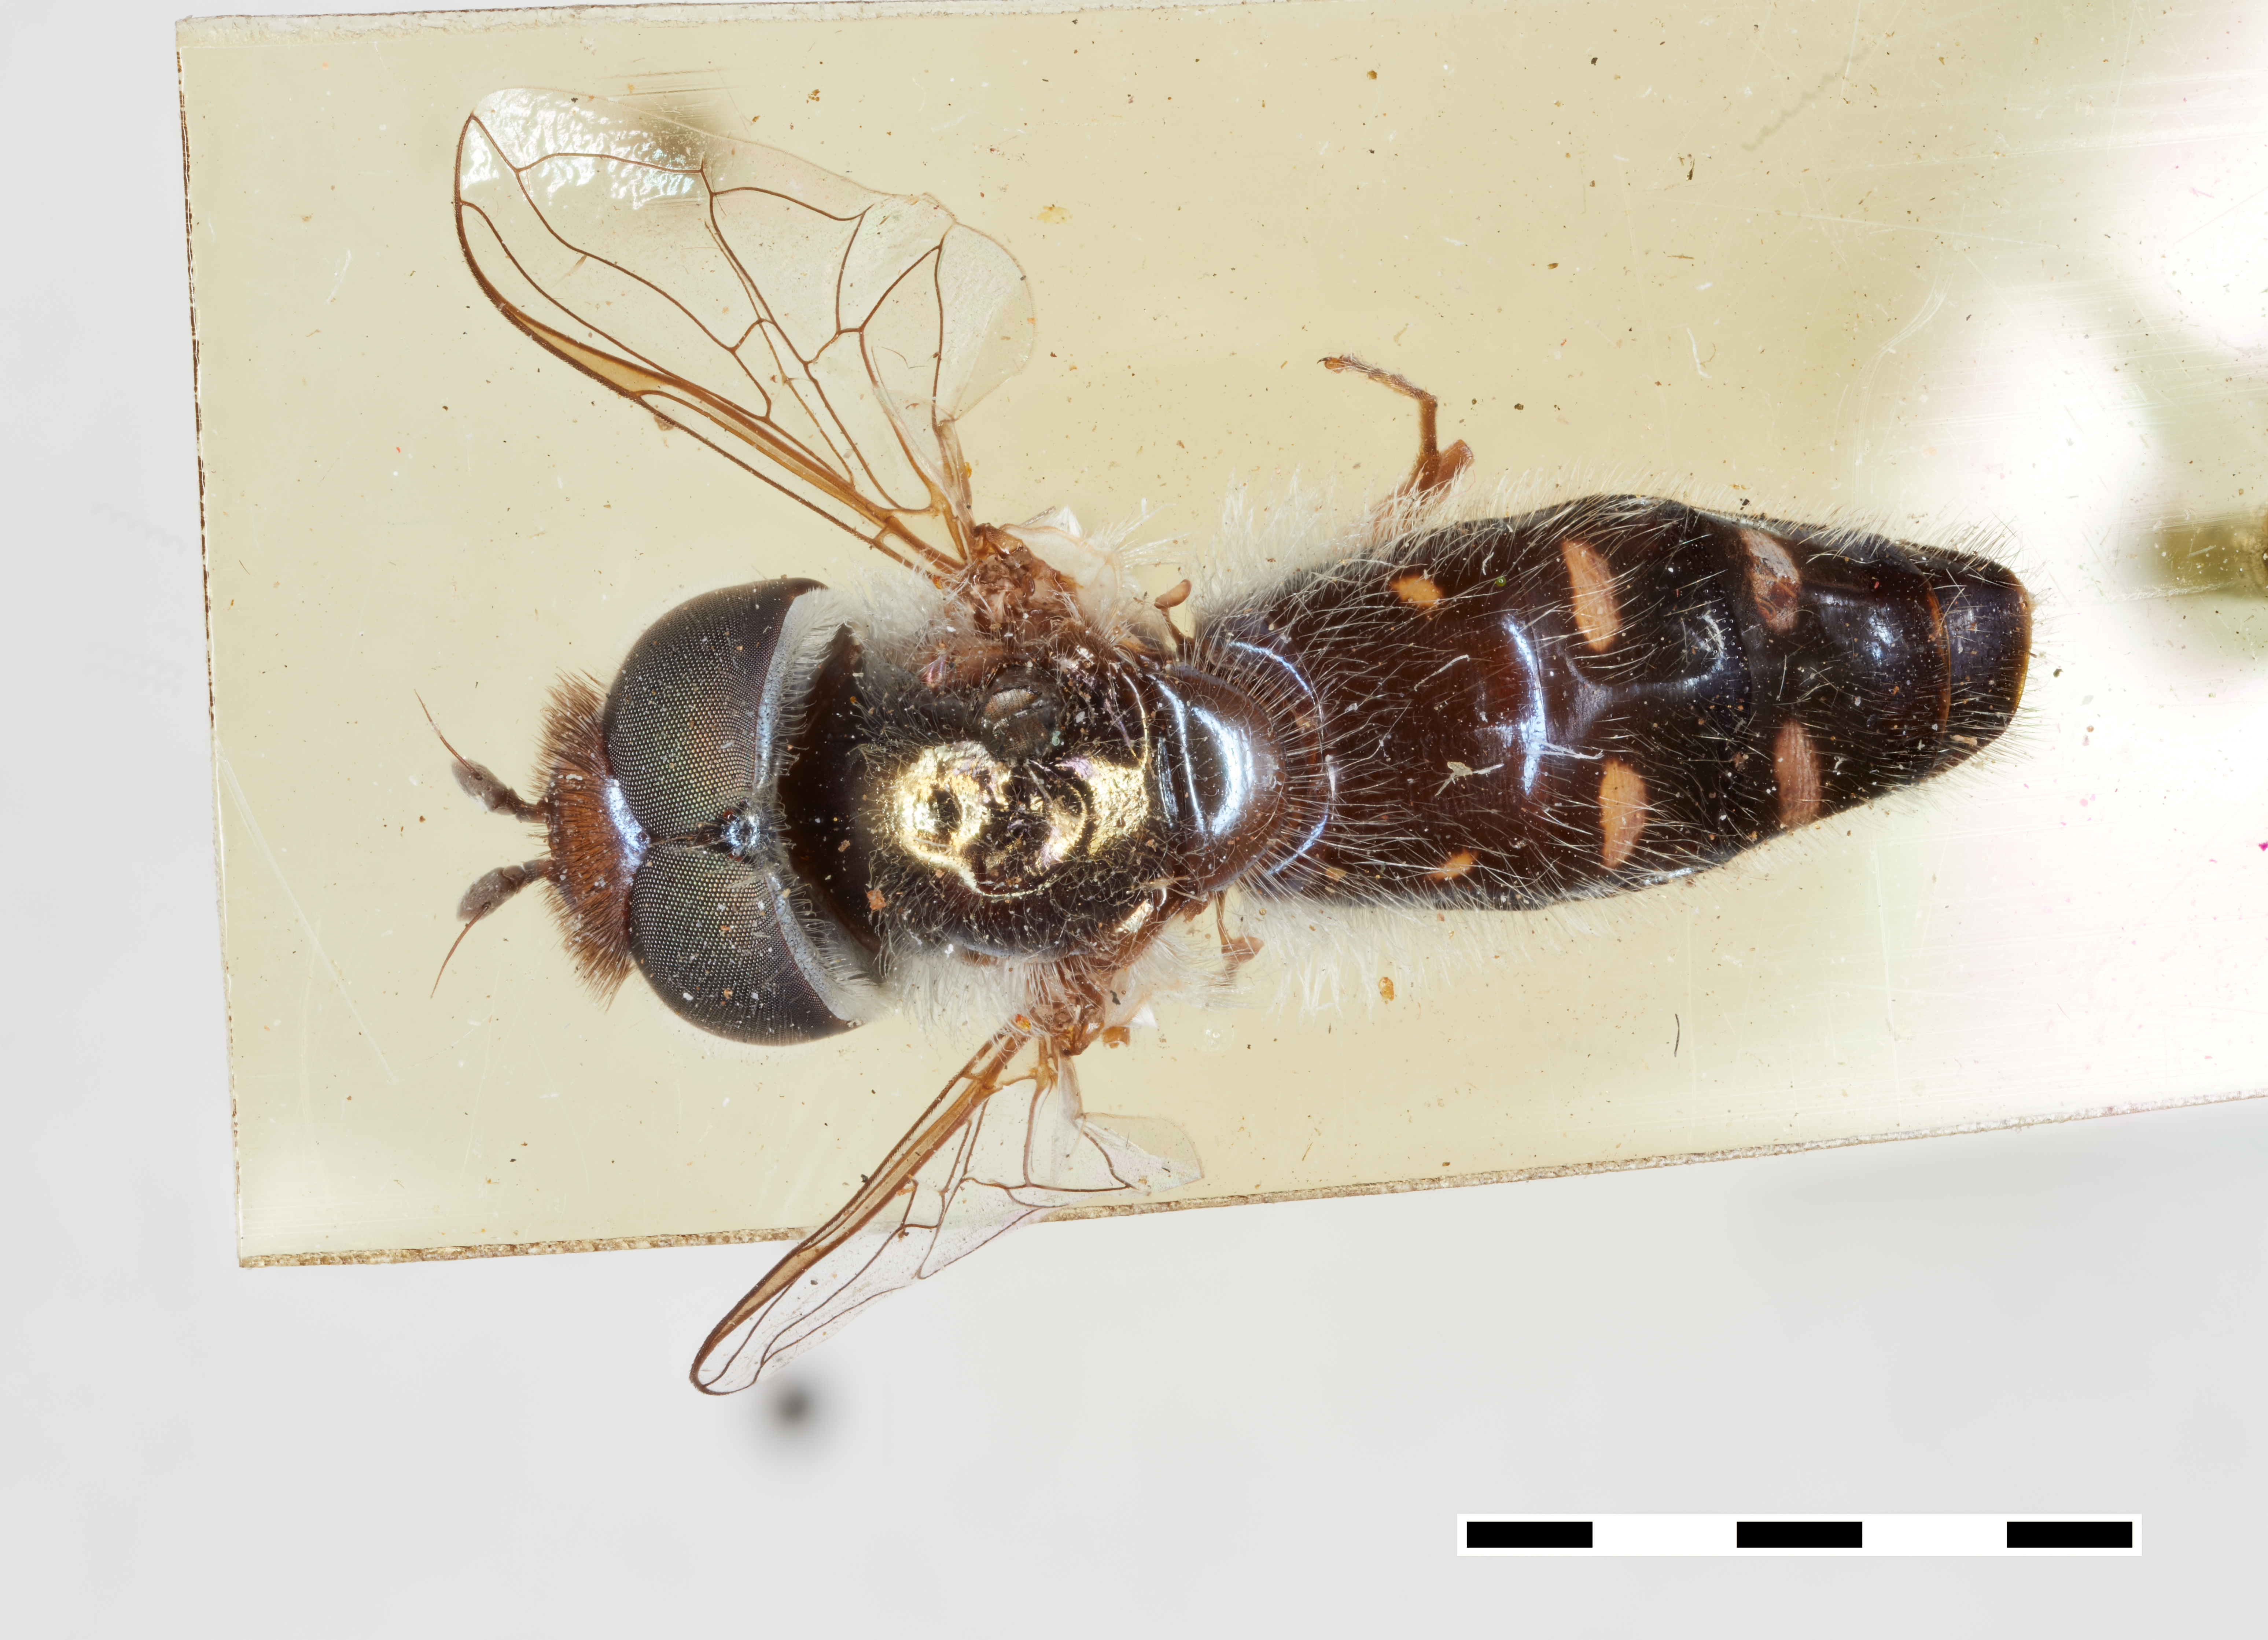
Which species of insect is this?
Scaeva punctatus
